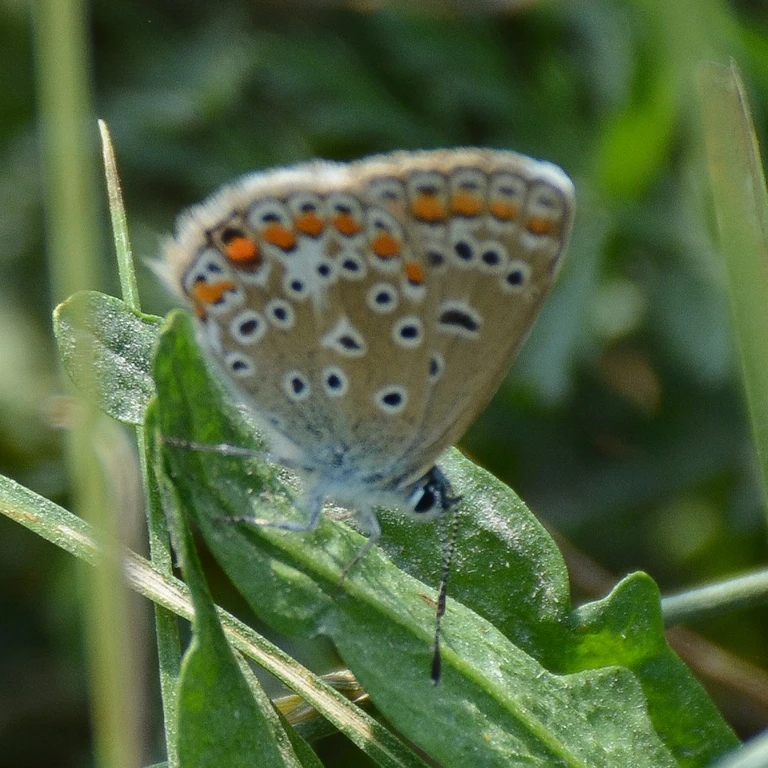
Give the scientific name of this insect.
Polyommatus icarus
